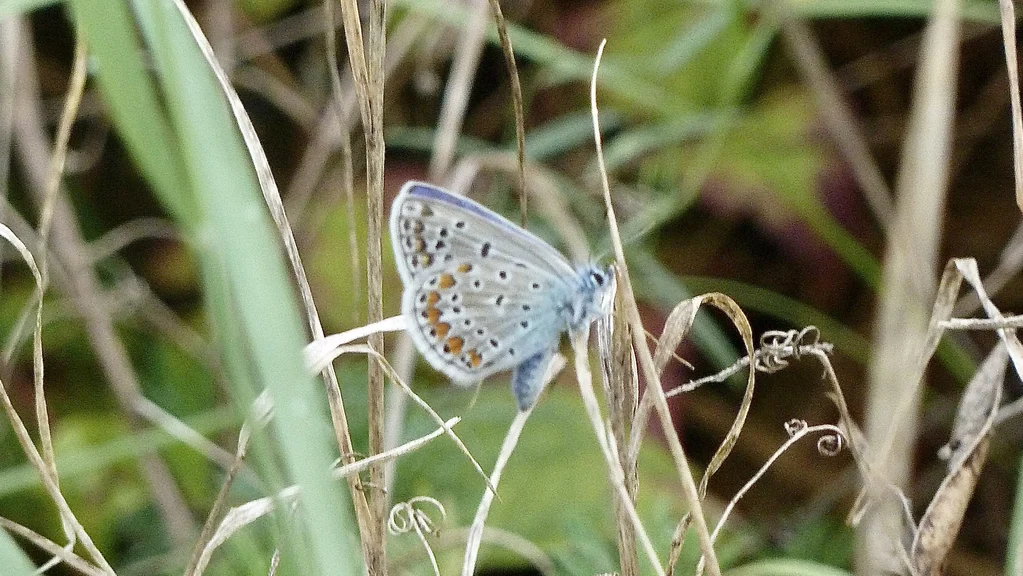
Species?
Polyommatus icarus
